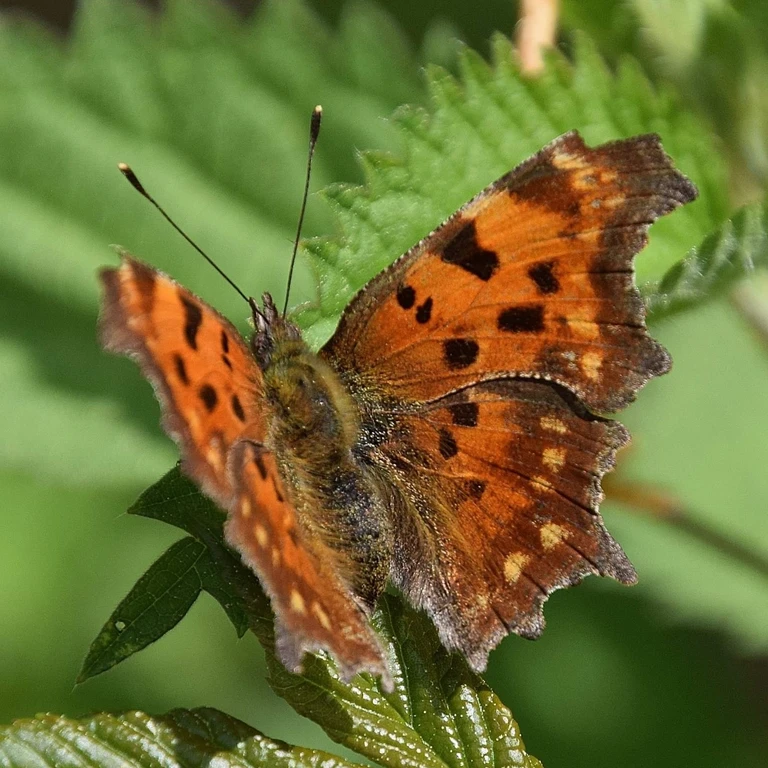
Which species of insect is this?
Polygonia c-album
